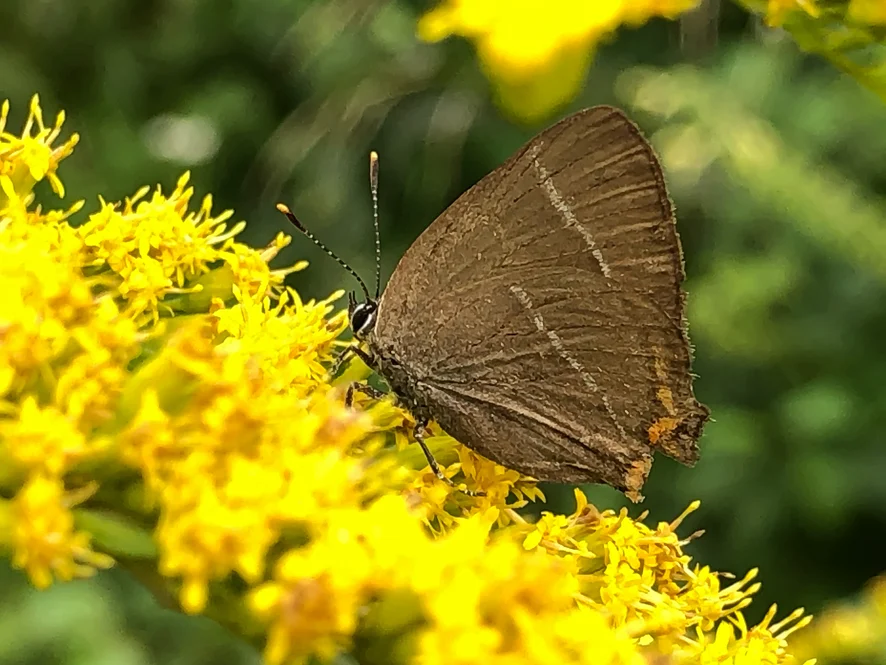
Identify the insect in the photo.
Satyrium w-album
